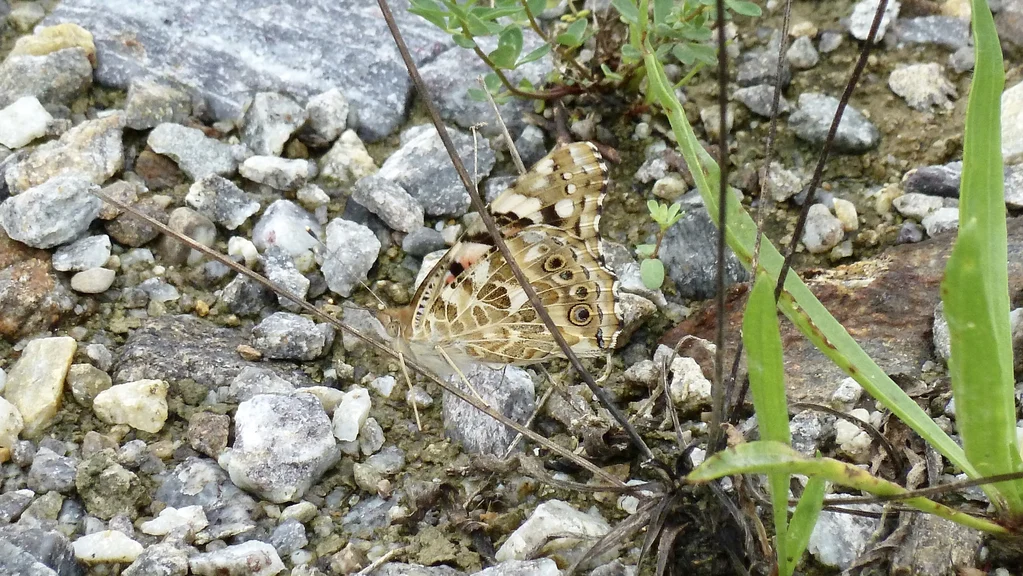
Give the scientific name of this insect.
Vanessa cardui
